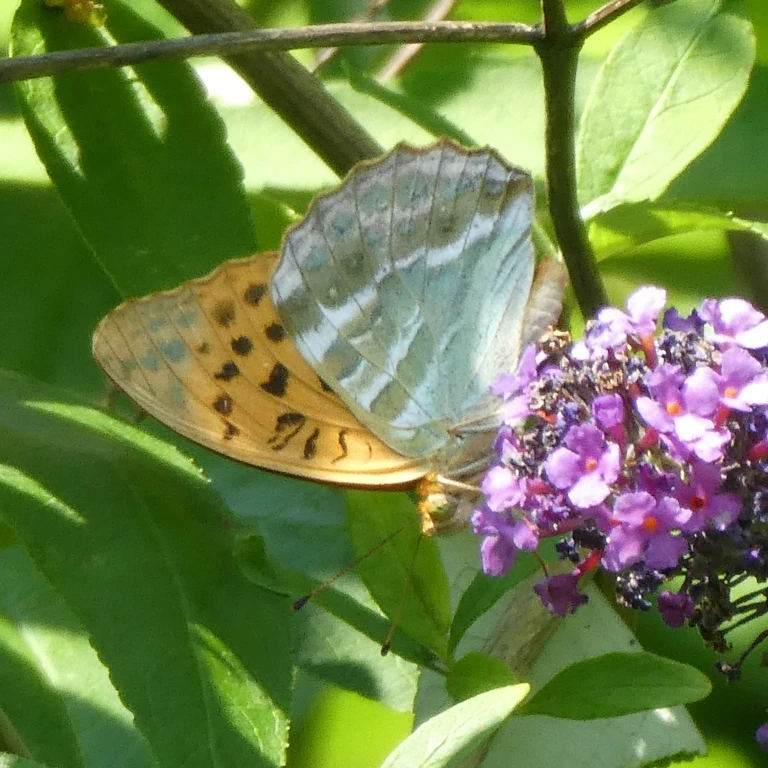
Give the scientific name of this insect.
Argynnis paphia
